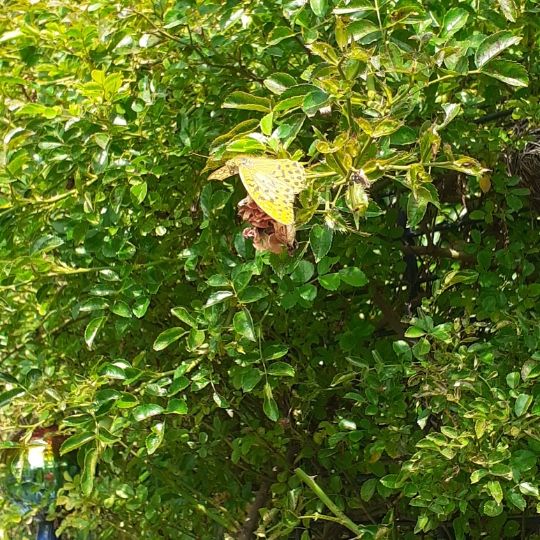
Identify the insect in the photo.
Argynnis paphia
